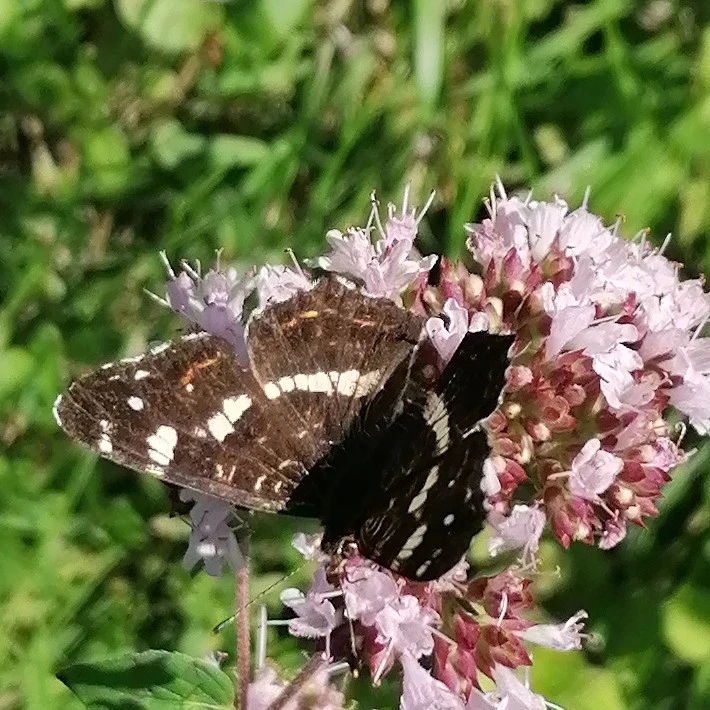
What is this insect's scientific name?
Araschnia levana
